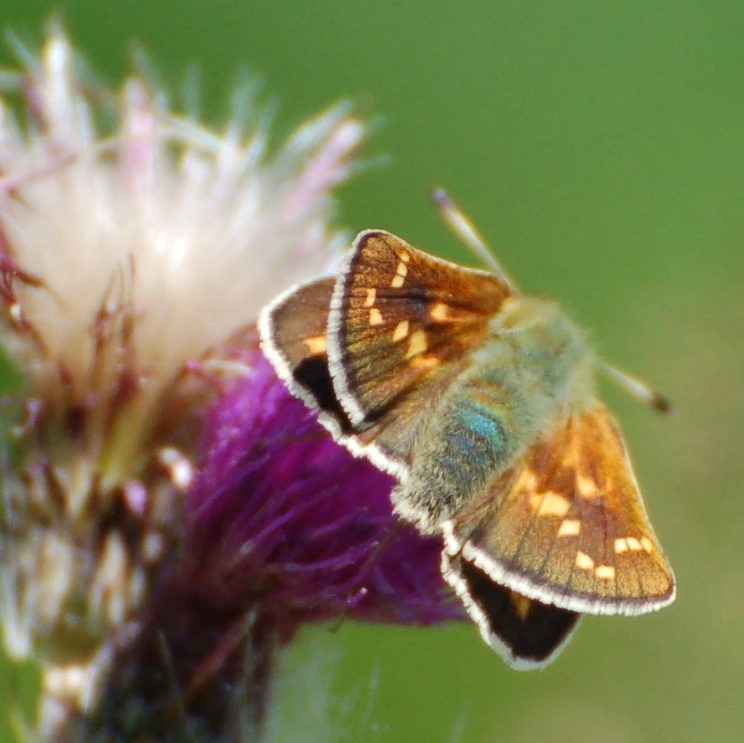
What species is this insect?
Hesperia comma
